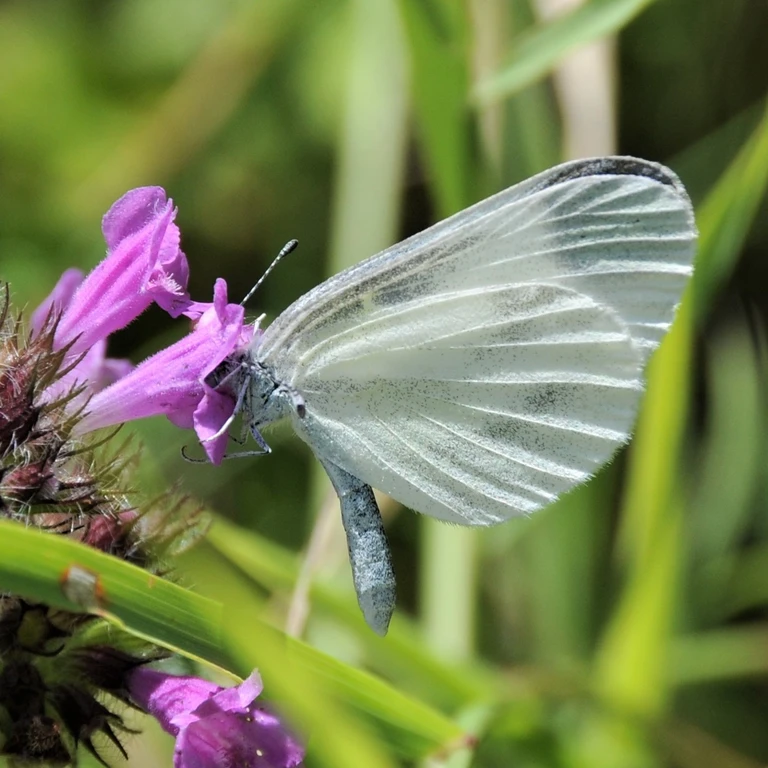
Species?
Leptidea sinapis/juvernica
